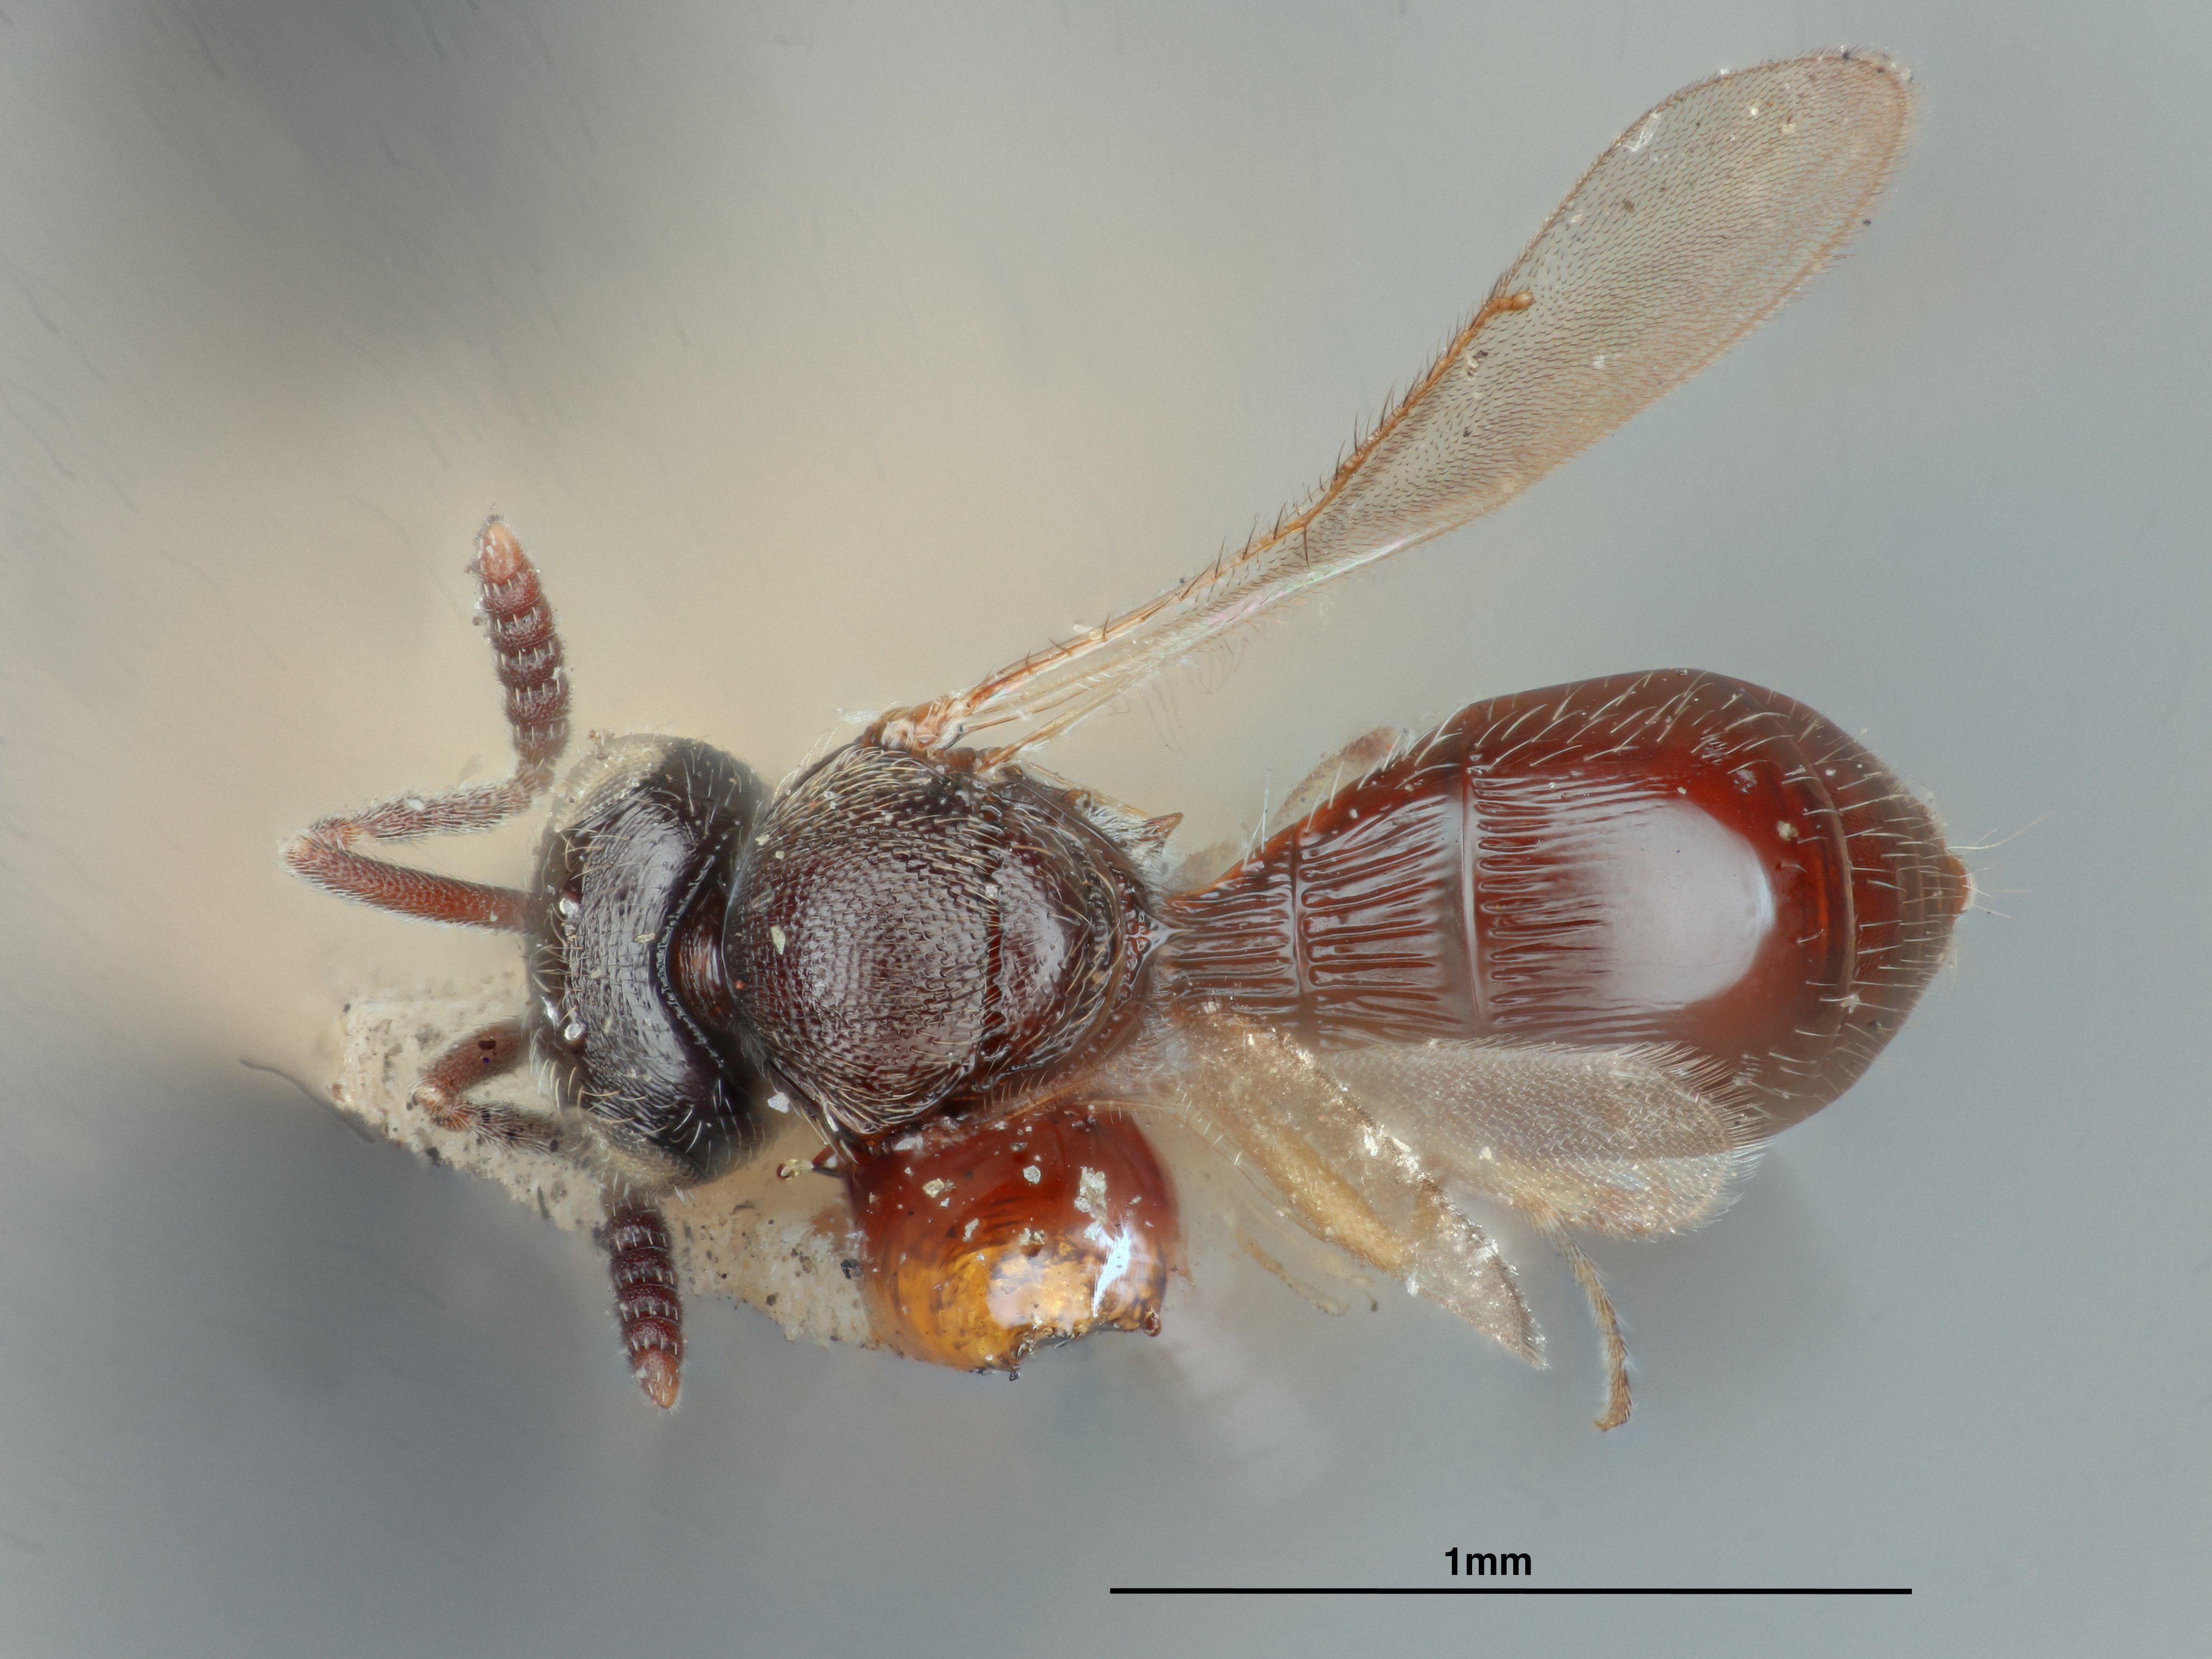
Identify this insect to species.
Trimorus crosbyi
